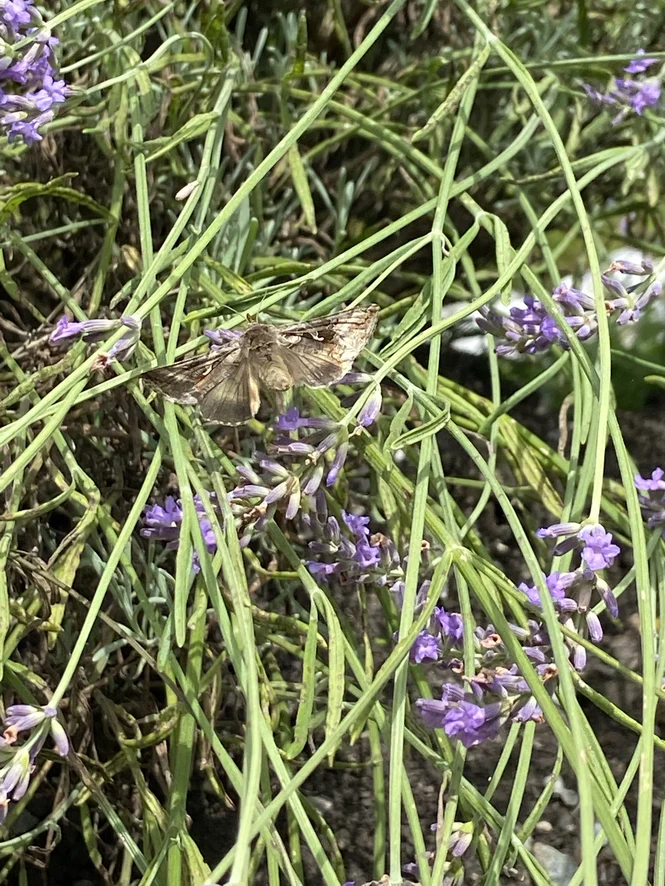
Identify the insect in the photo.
Autographa gamma
